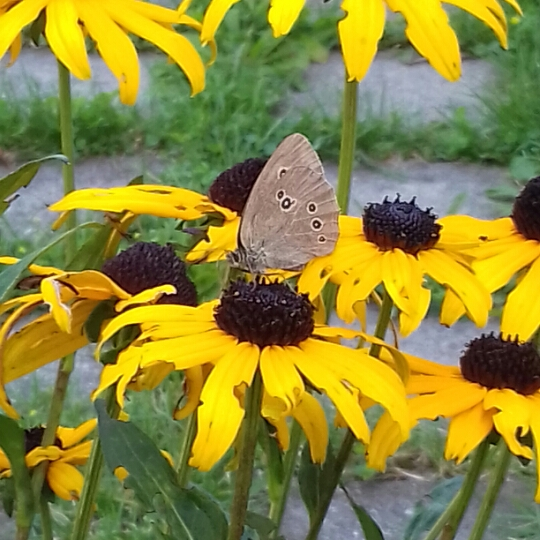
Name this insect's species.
Aphantopus hyperantus
